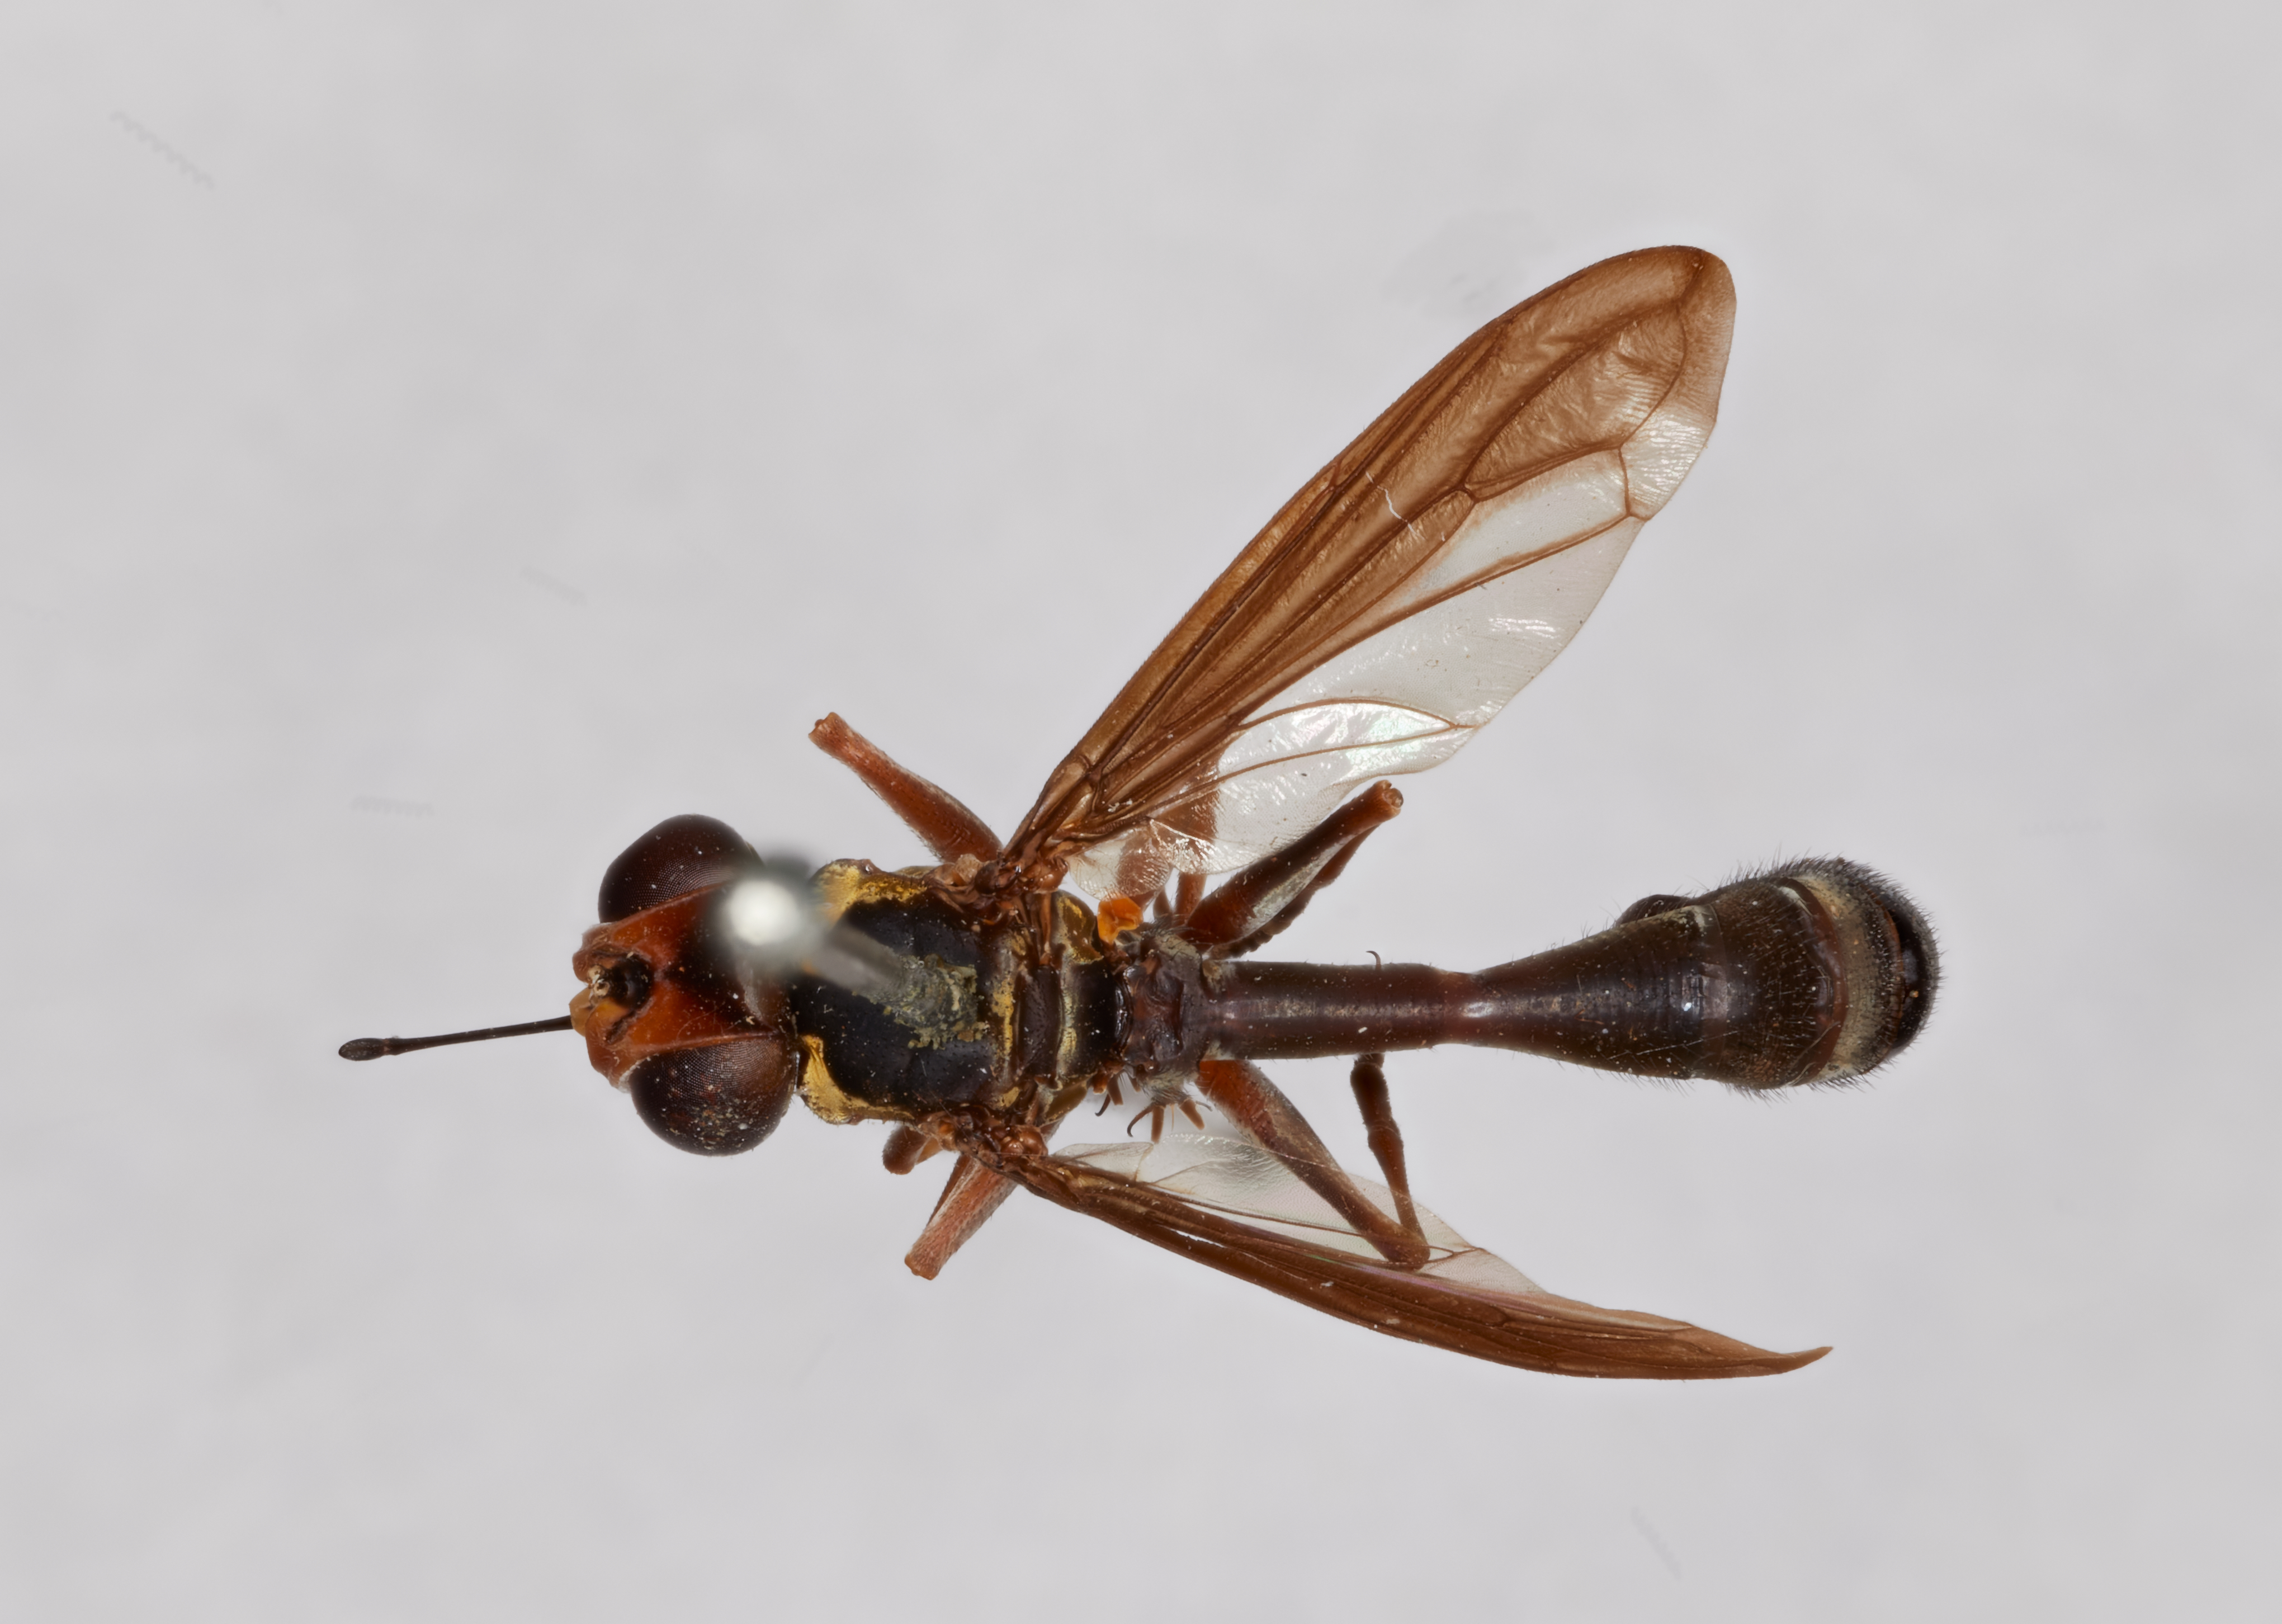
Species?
Physocephala philippinensis
